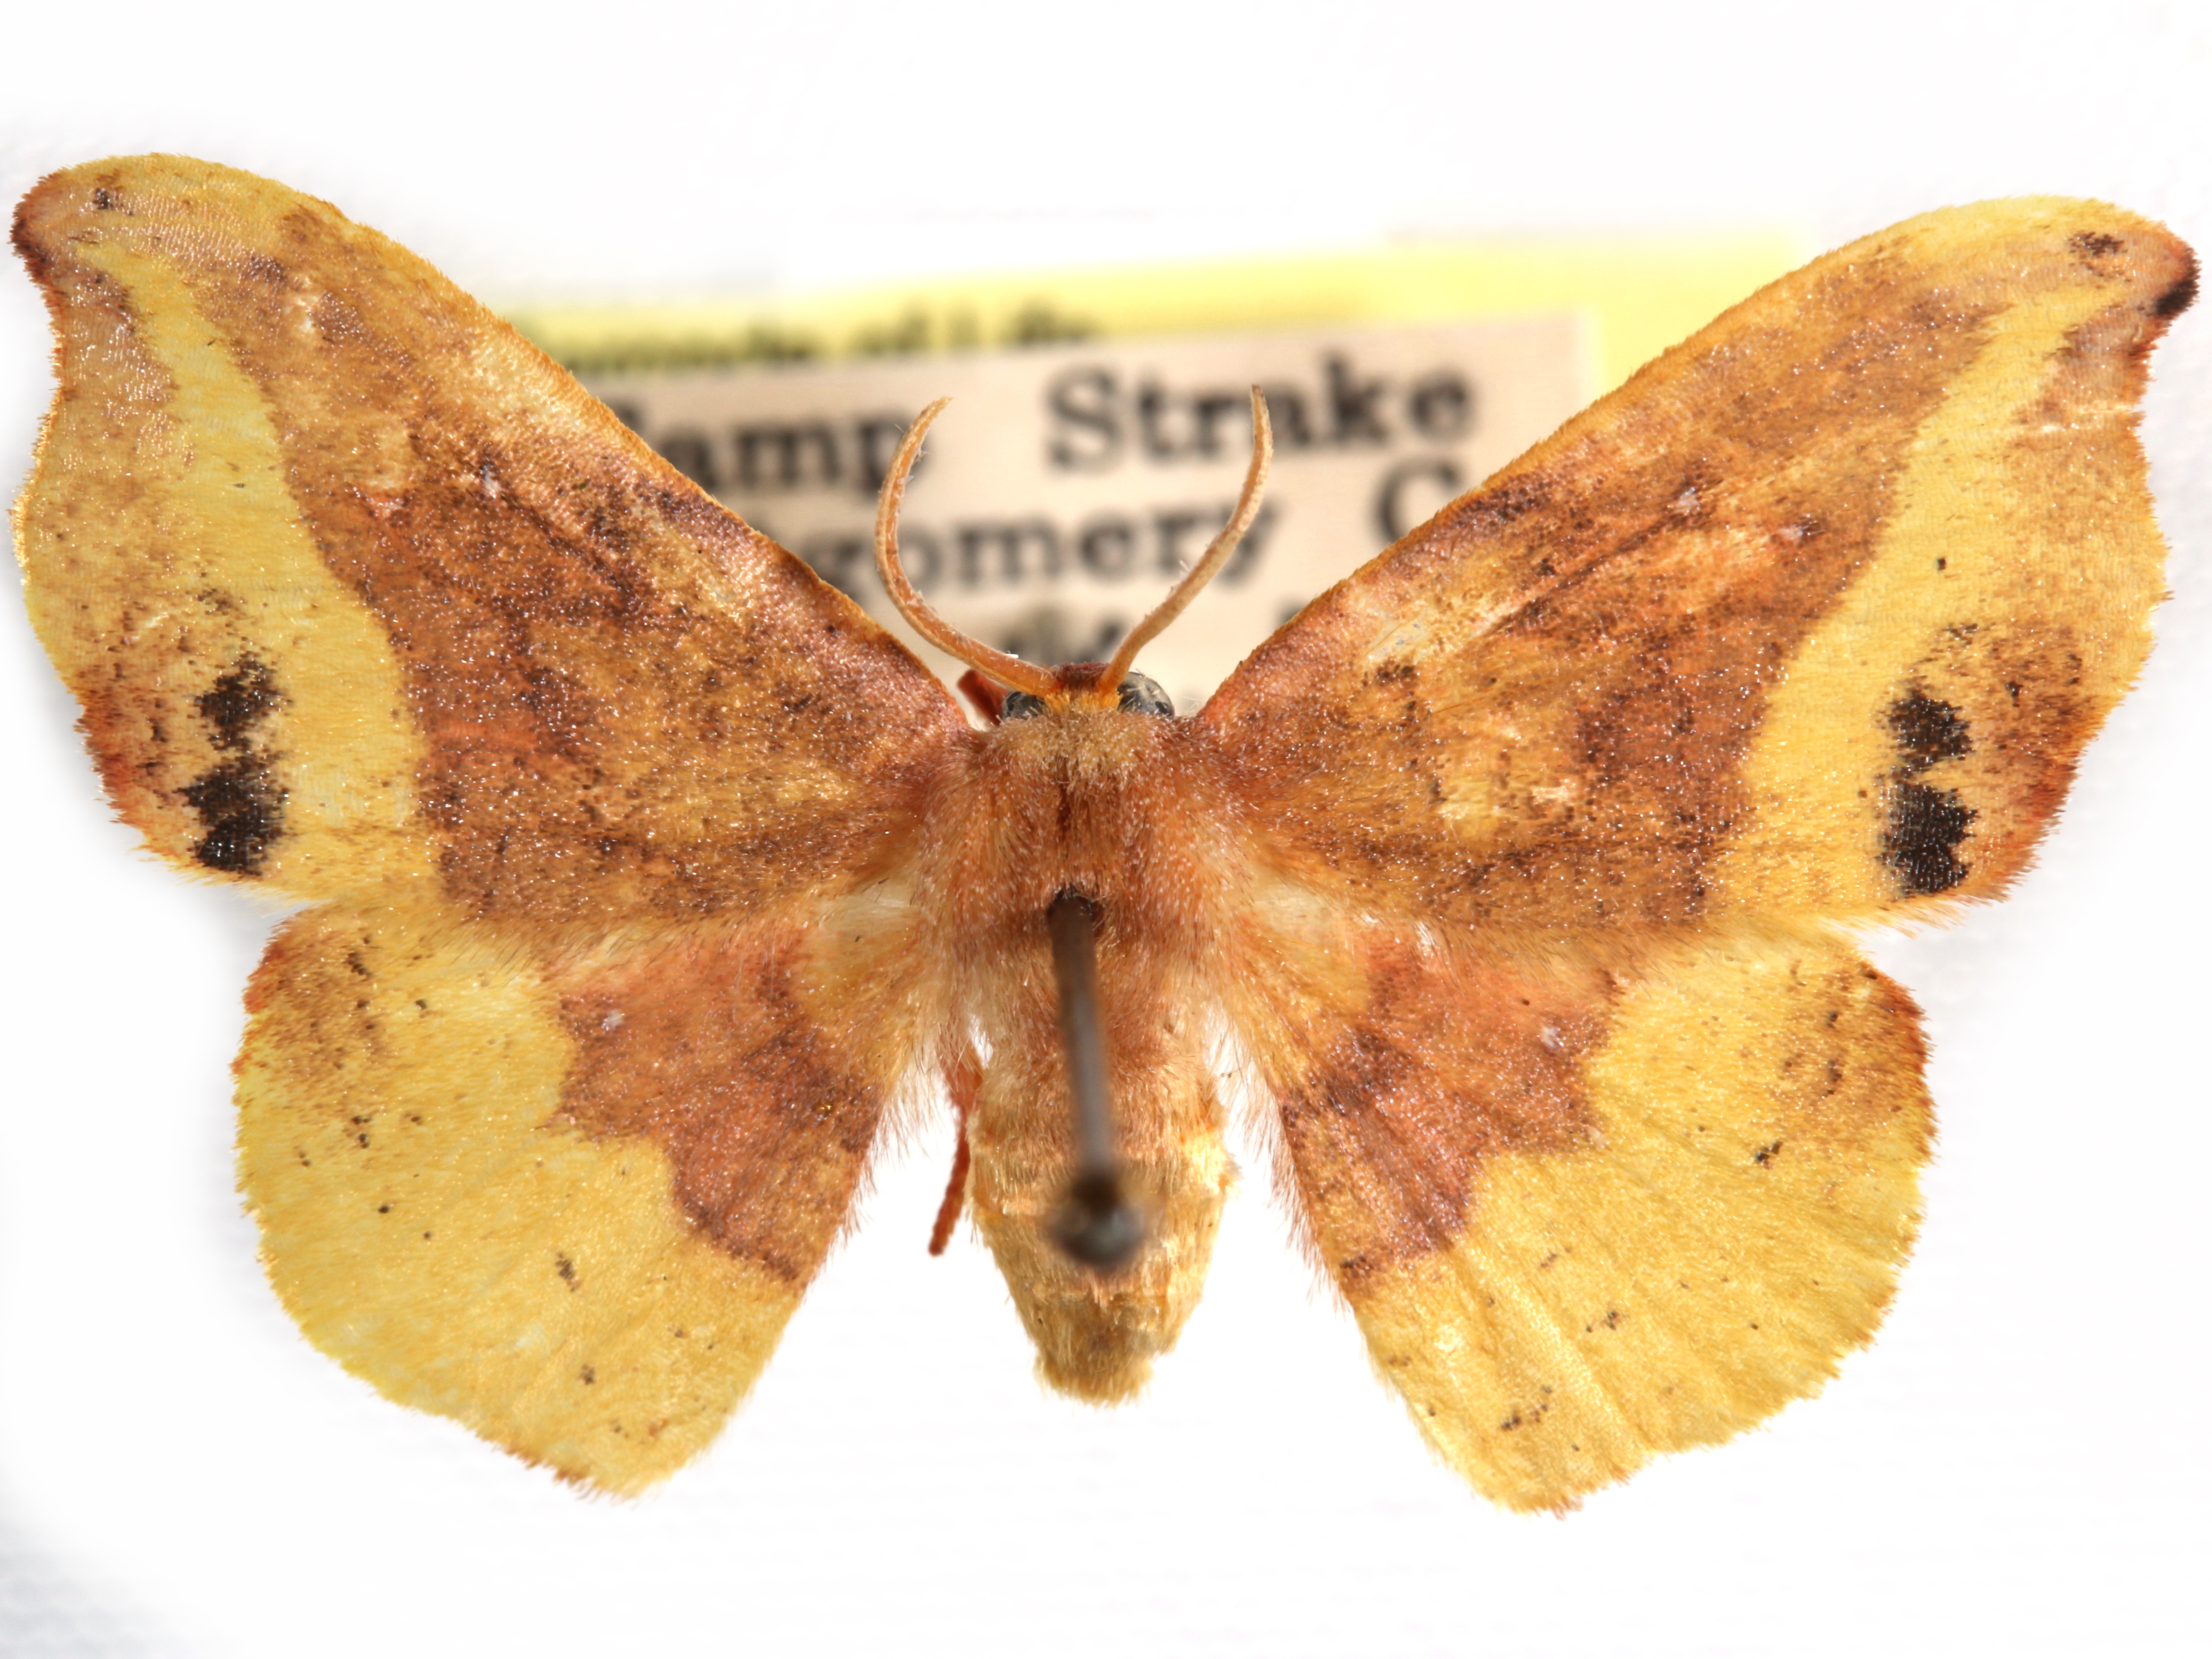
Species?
Oreta rosea
